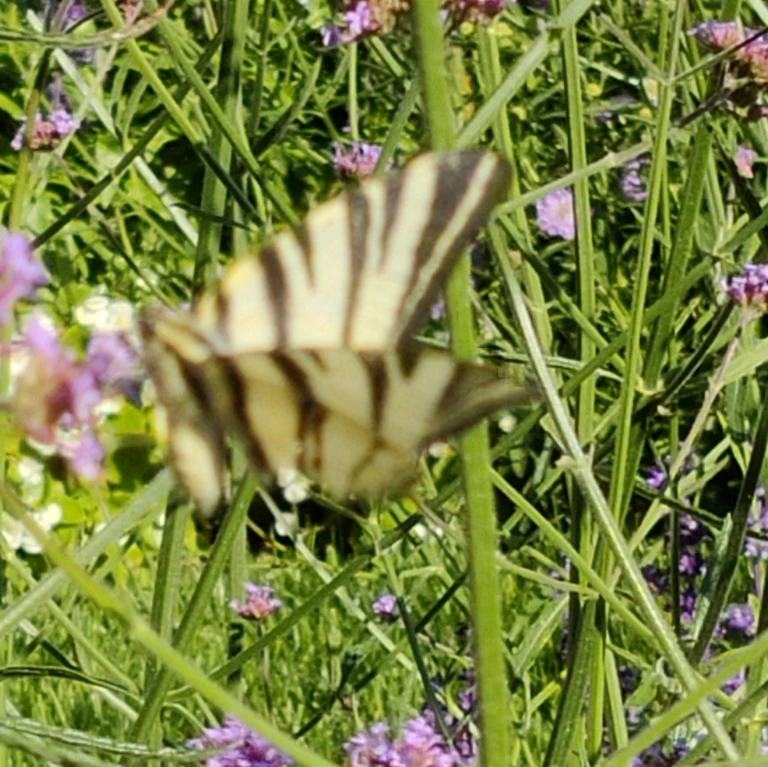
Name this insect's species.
Iphiclides podalirius
